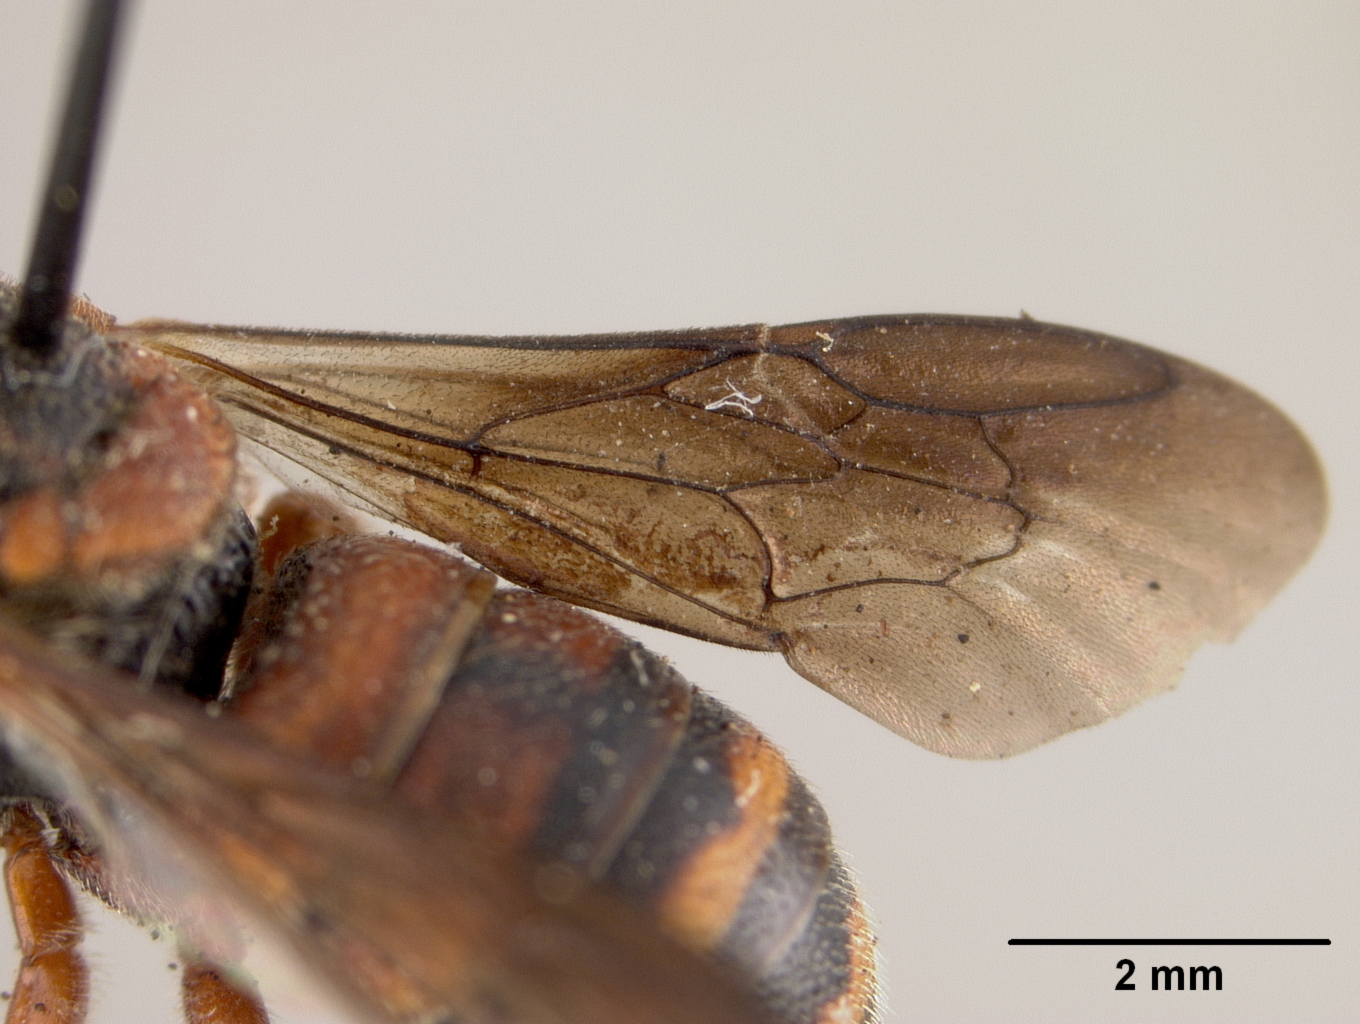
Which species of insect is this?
Stelis floridana
